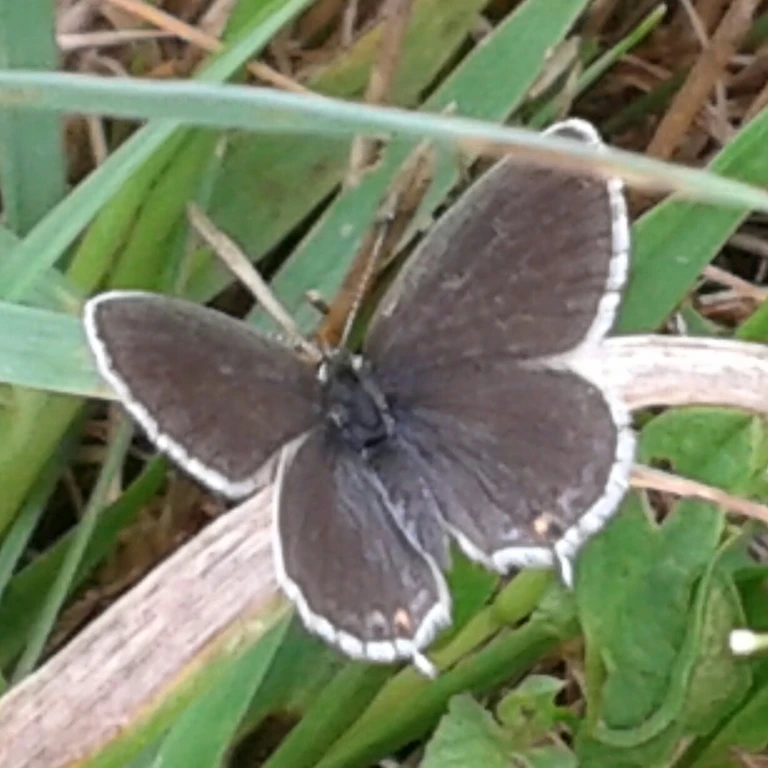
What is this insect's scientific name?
Cupido argiades (also Elkalyce argiades)
